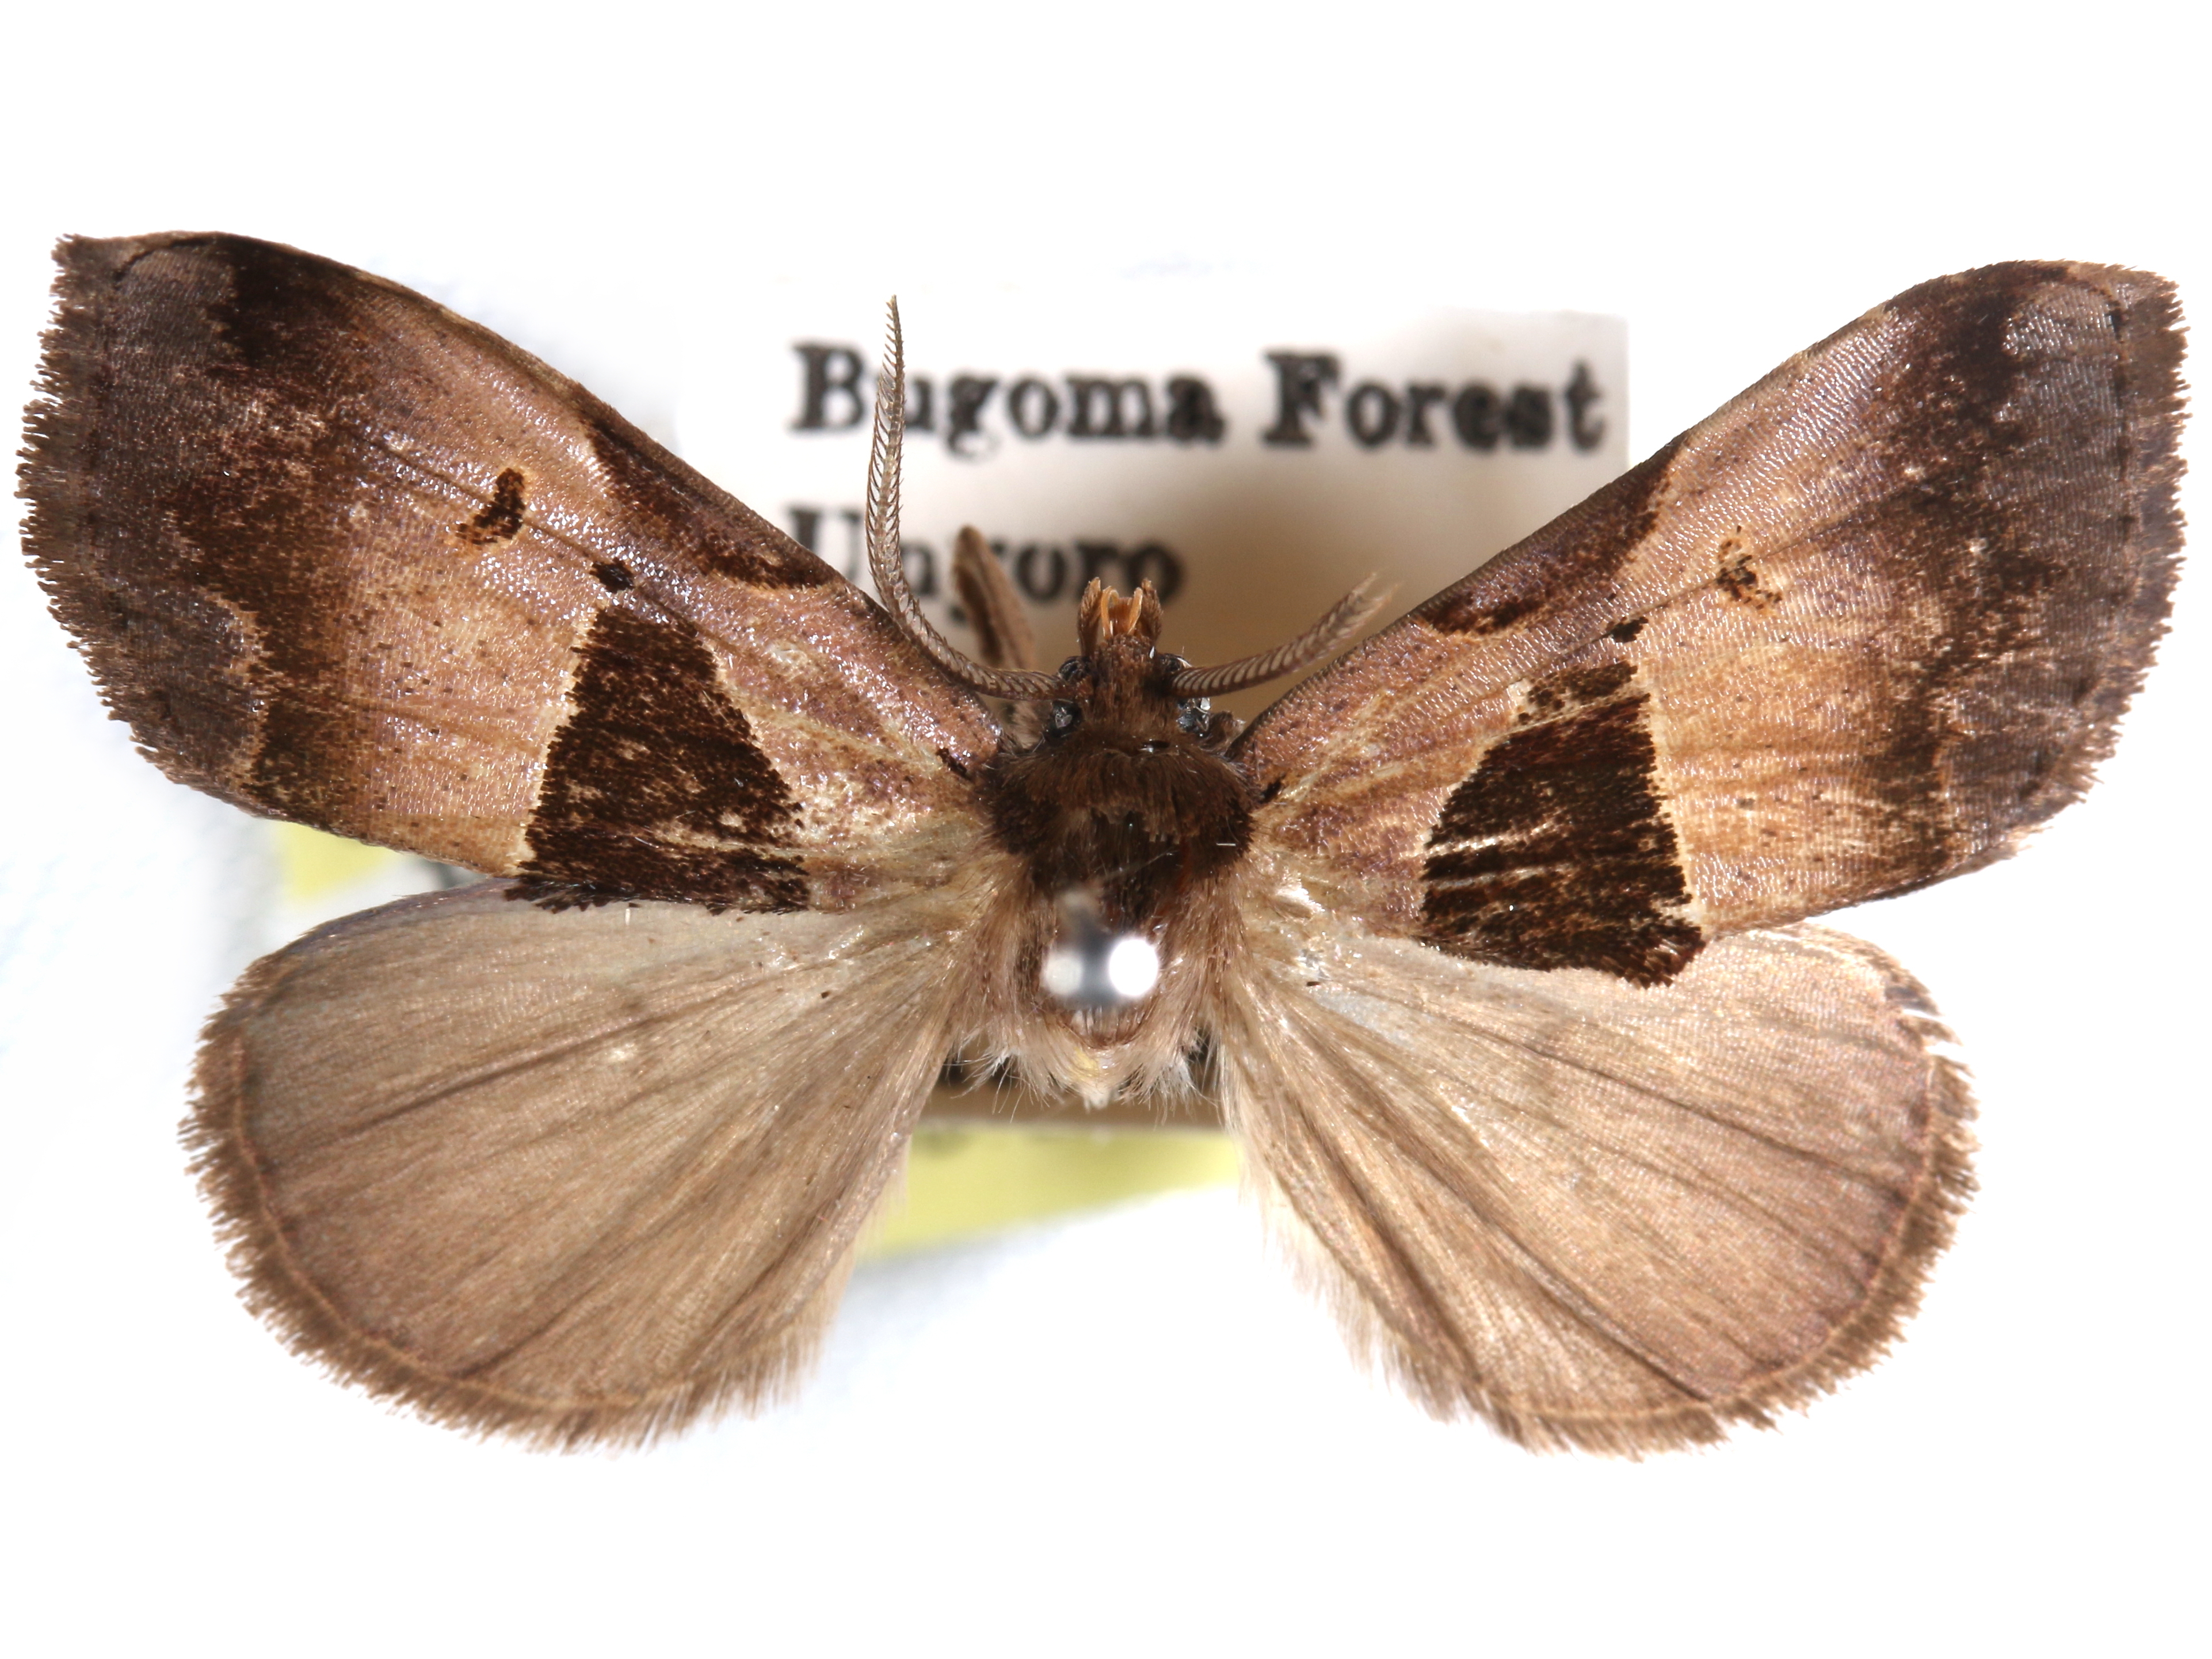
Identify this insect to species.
Marcipalina hayesi
